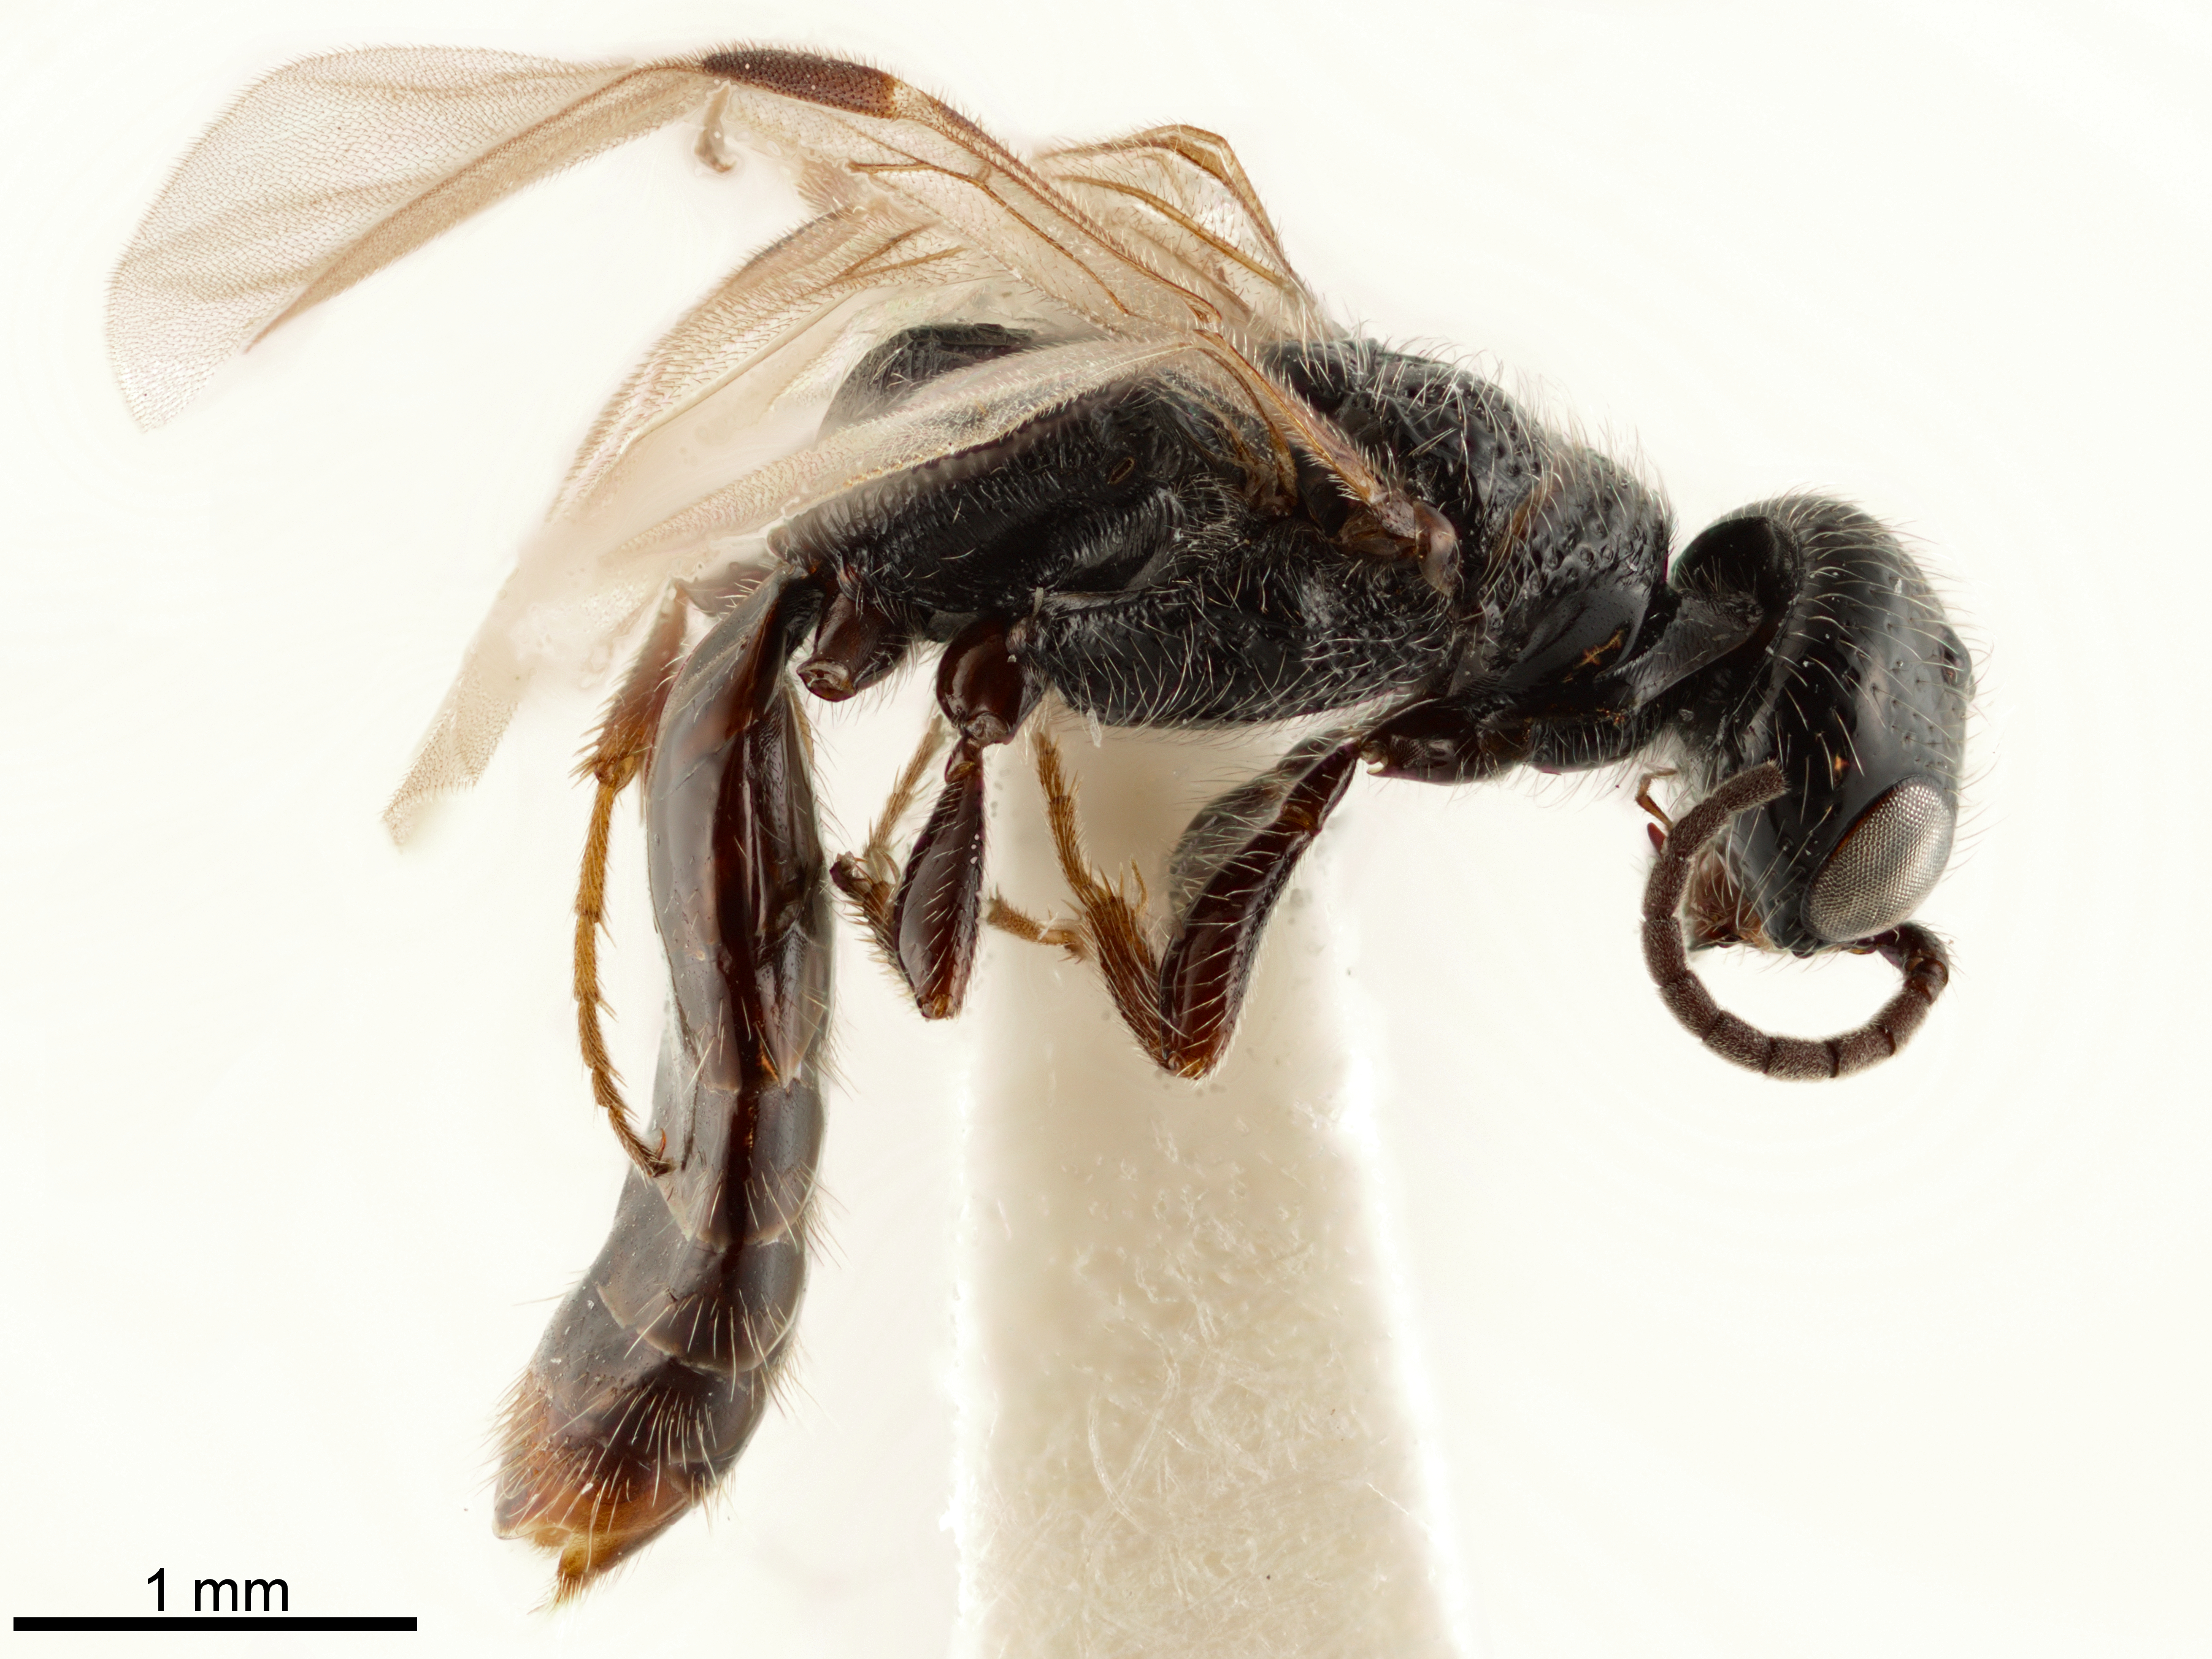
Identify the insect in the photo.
Pristocera rhodesiae
